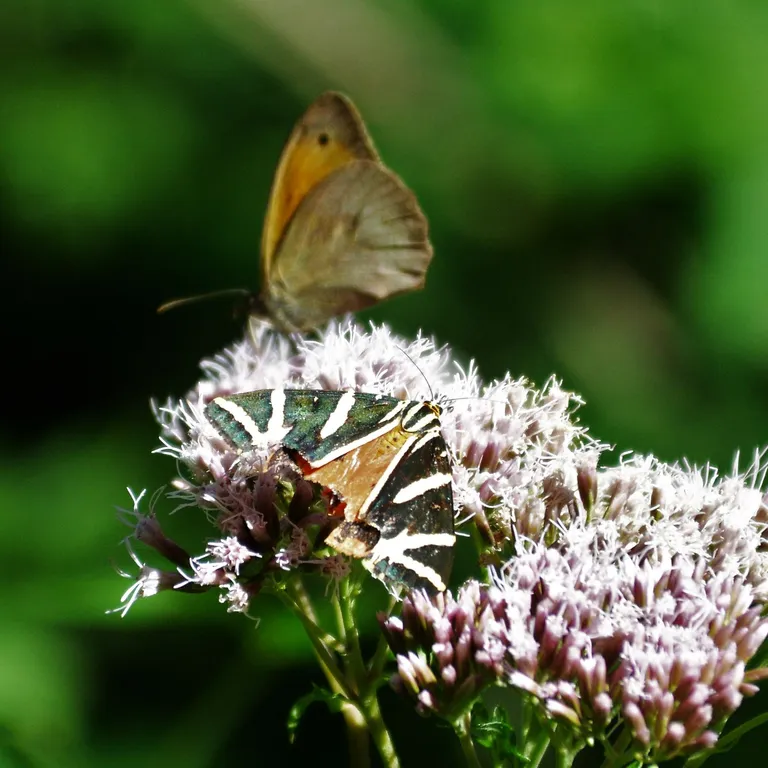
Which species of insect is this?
Euplagia quadripunctaria
